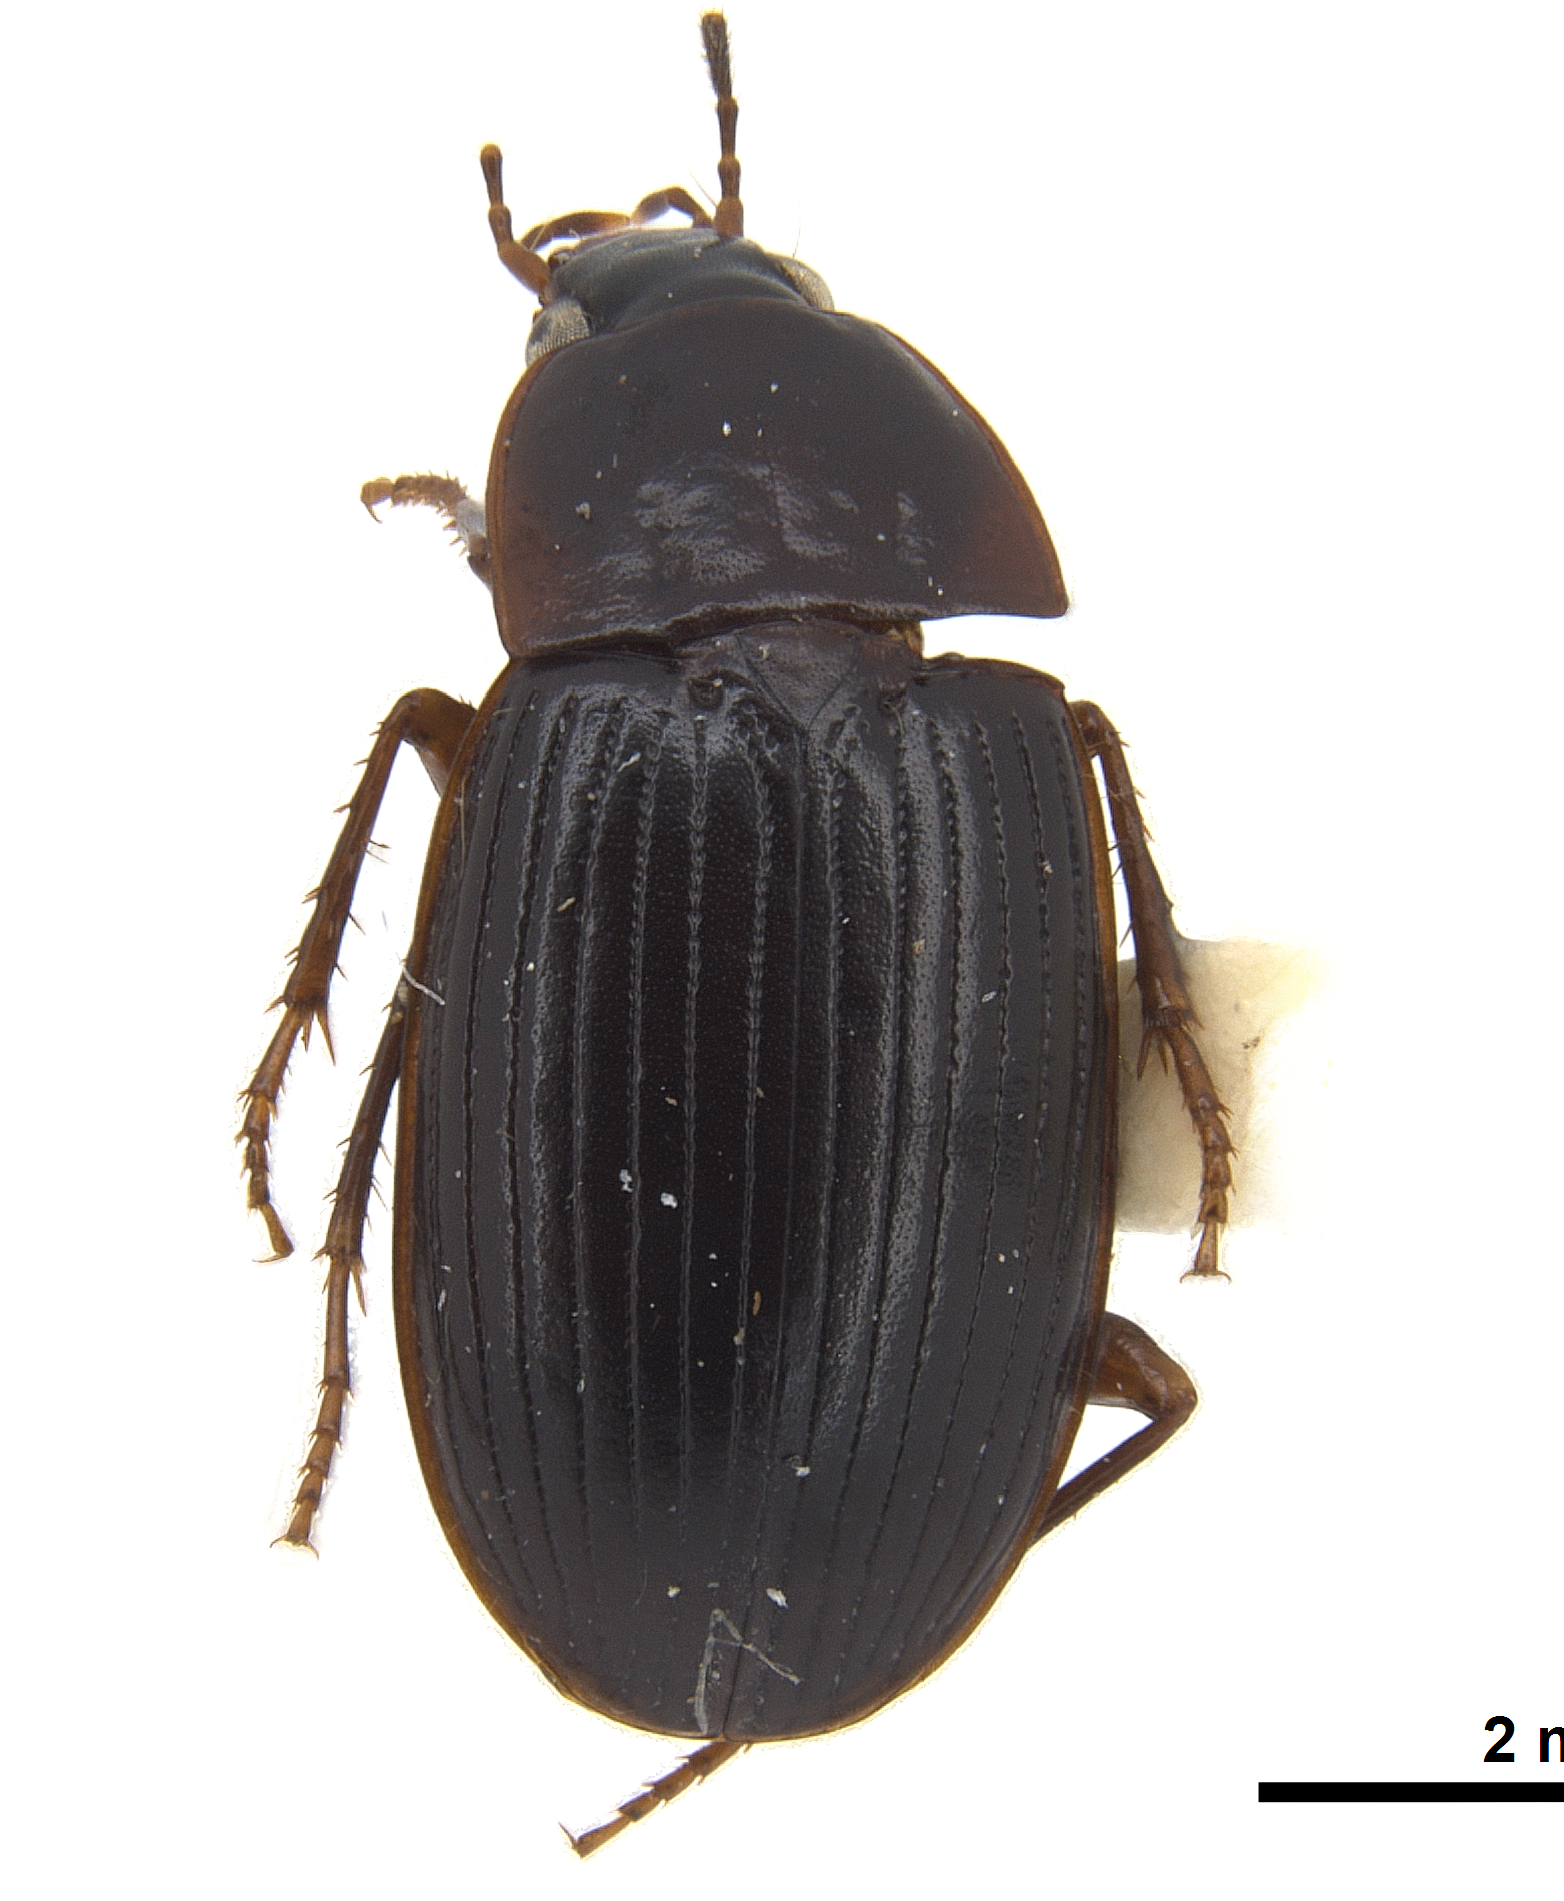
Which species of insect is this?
Anatrichis minuta
